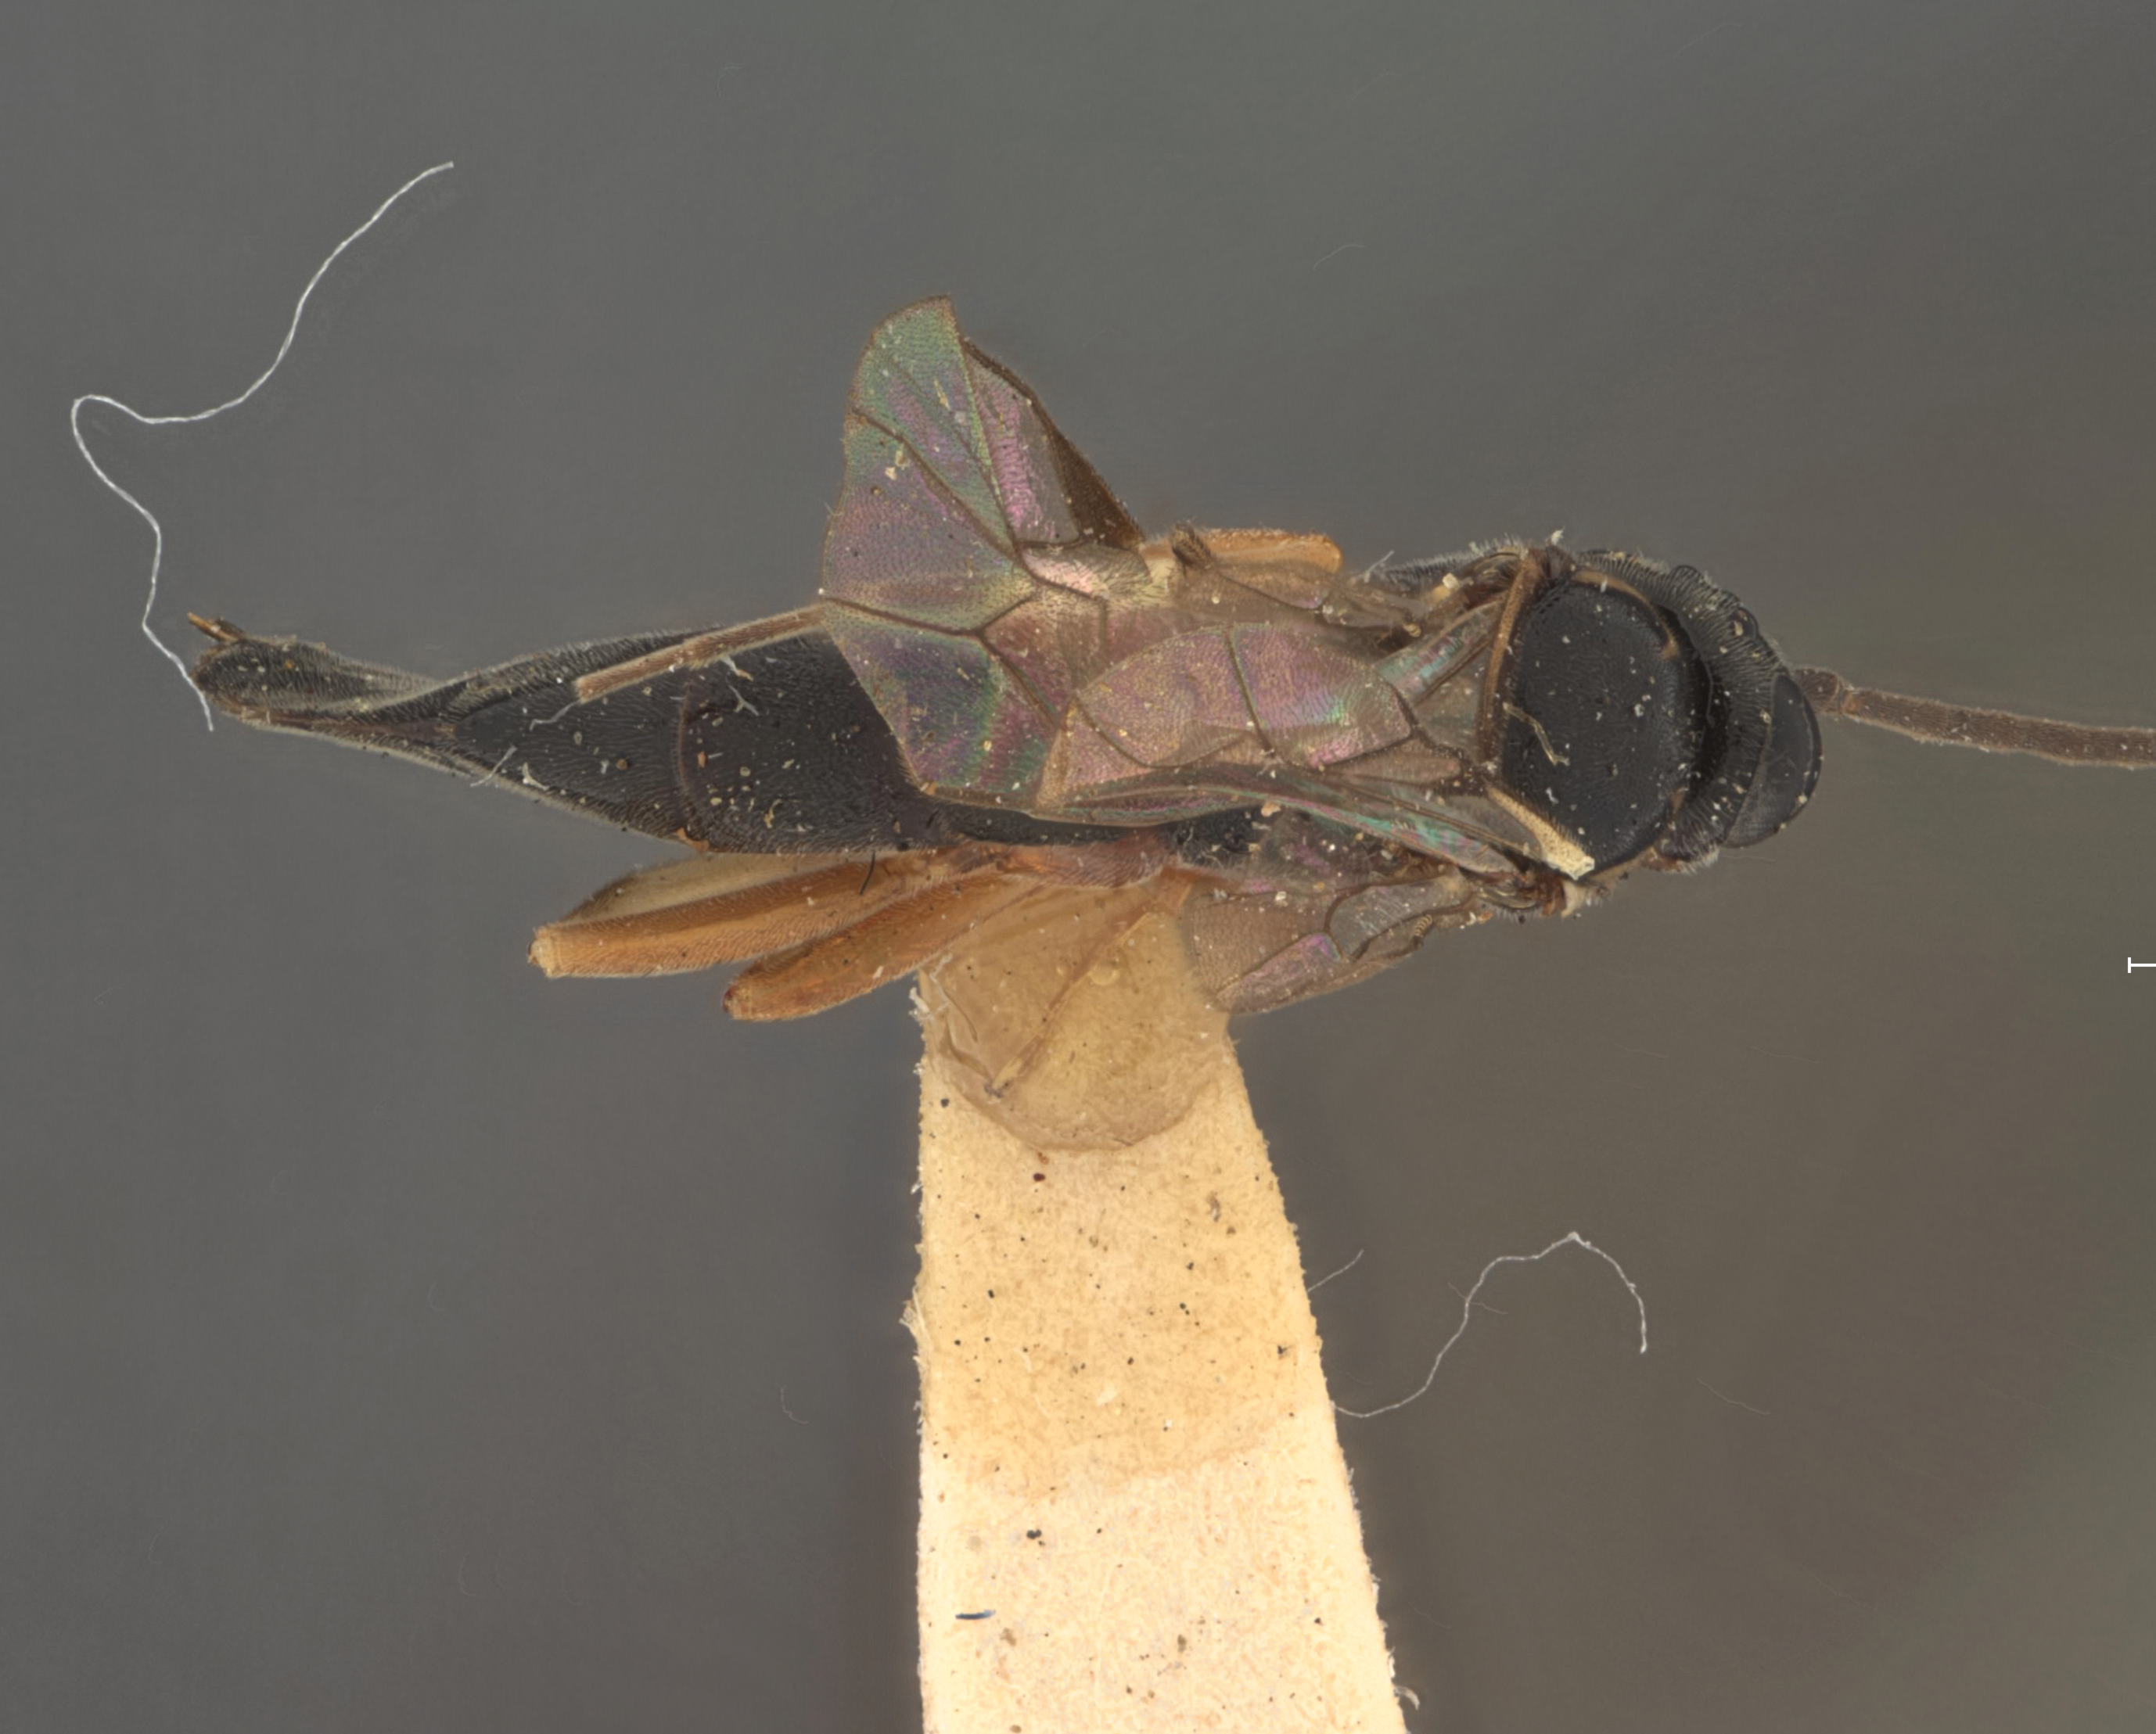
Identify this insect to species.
Phthorima sulciclypeus
